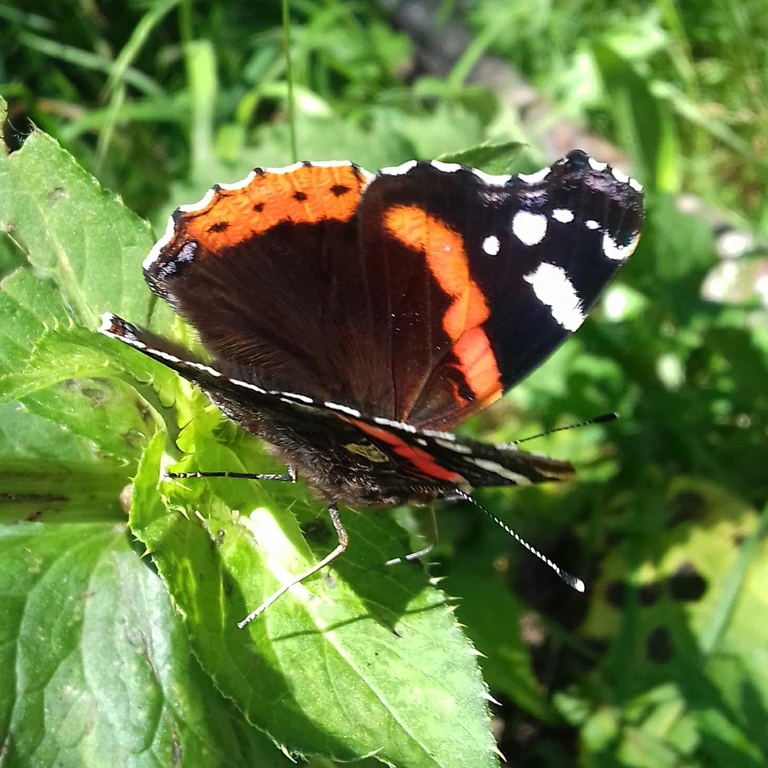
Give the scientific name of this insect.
Vanessa atalanta
